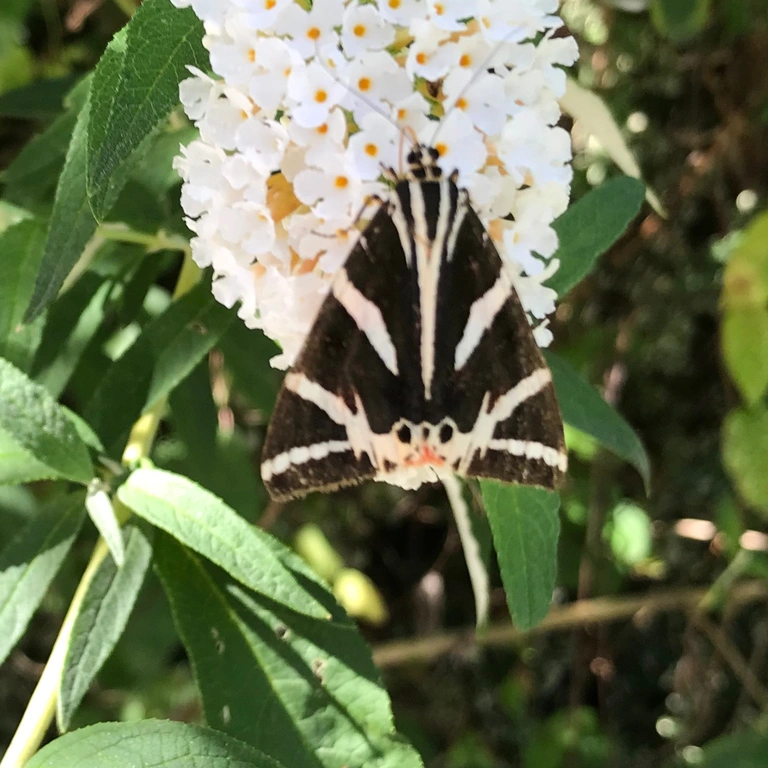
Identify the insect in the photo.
Euplagia quadripunctaria
